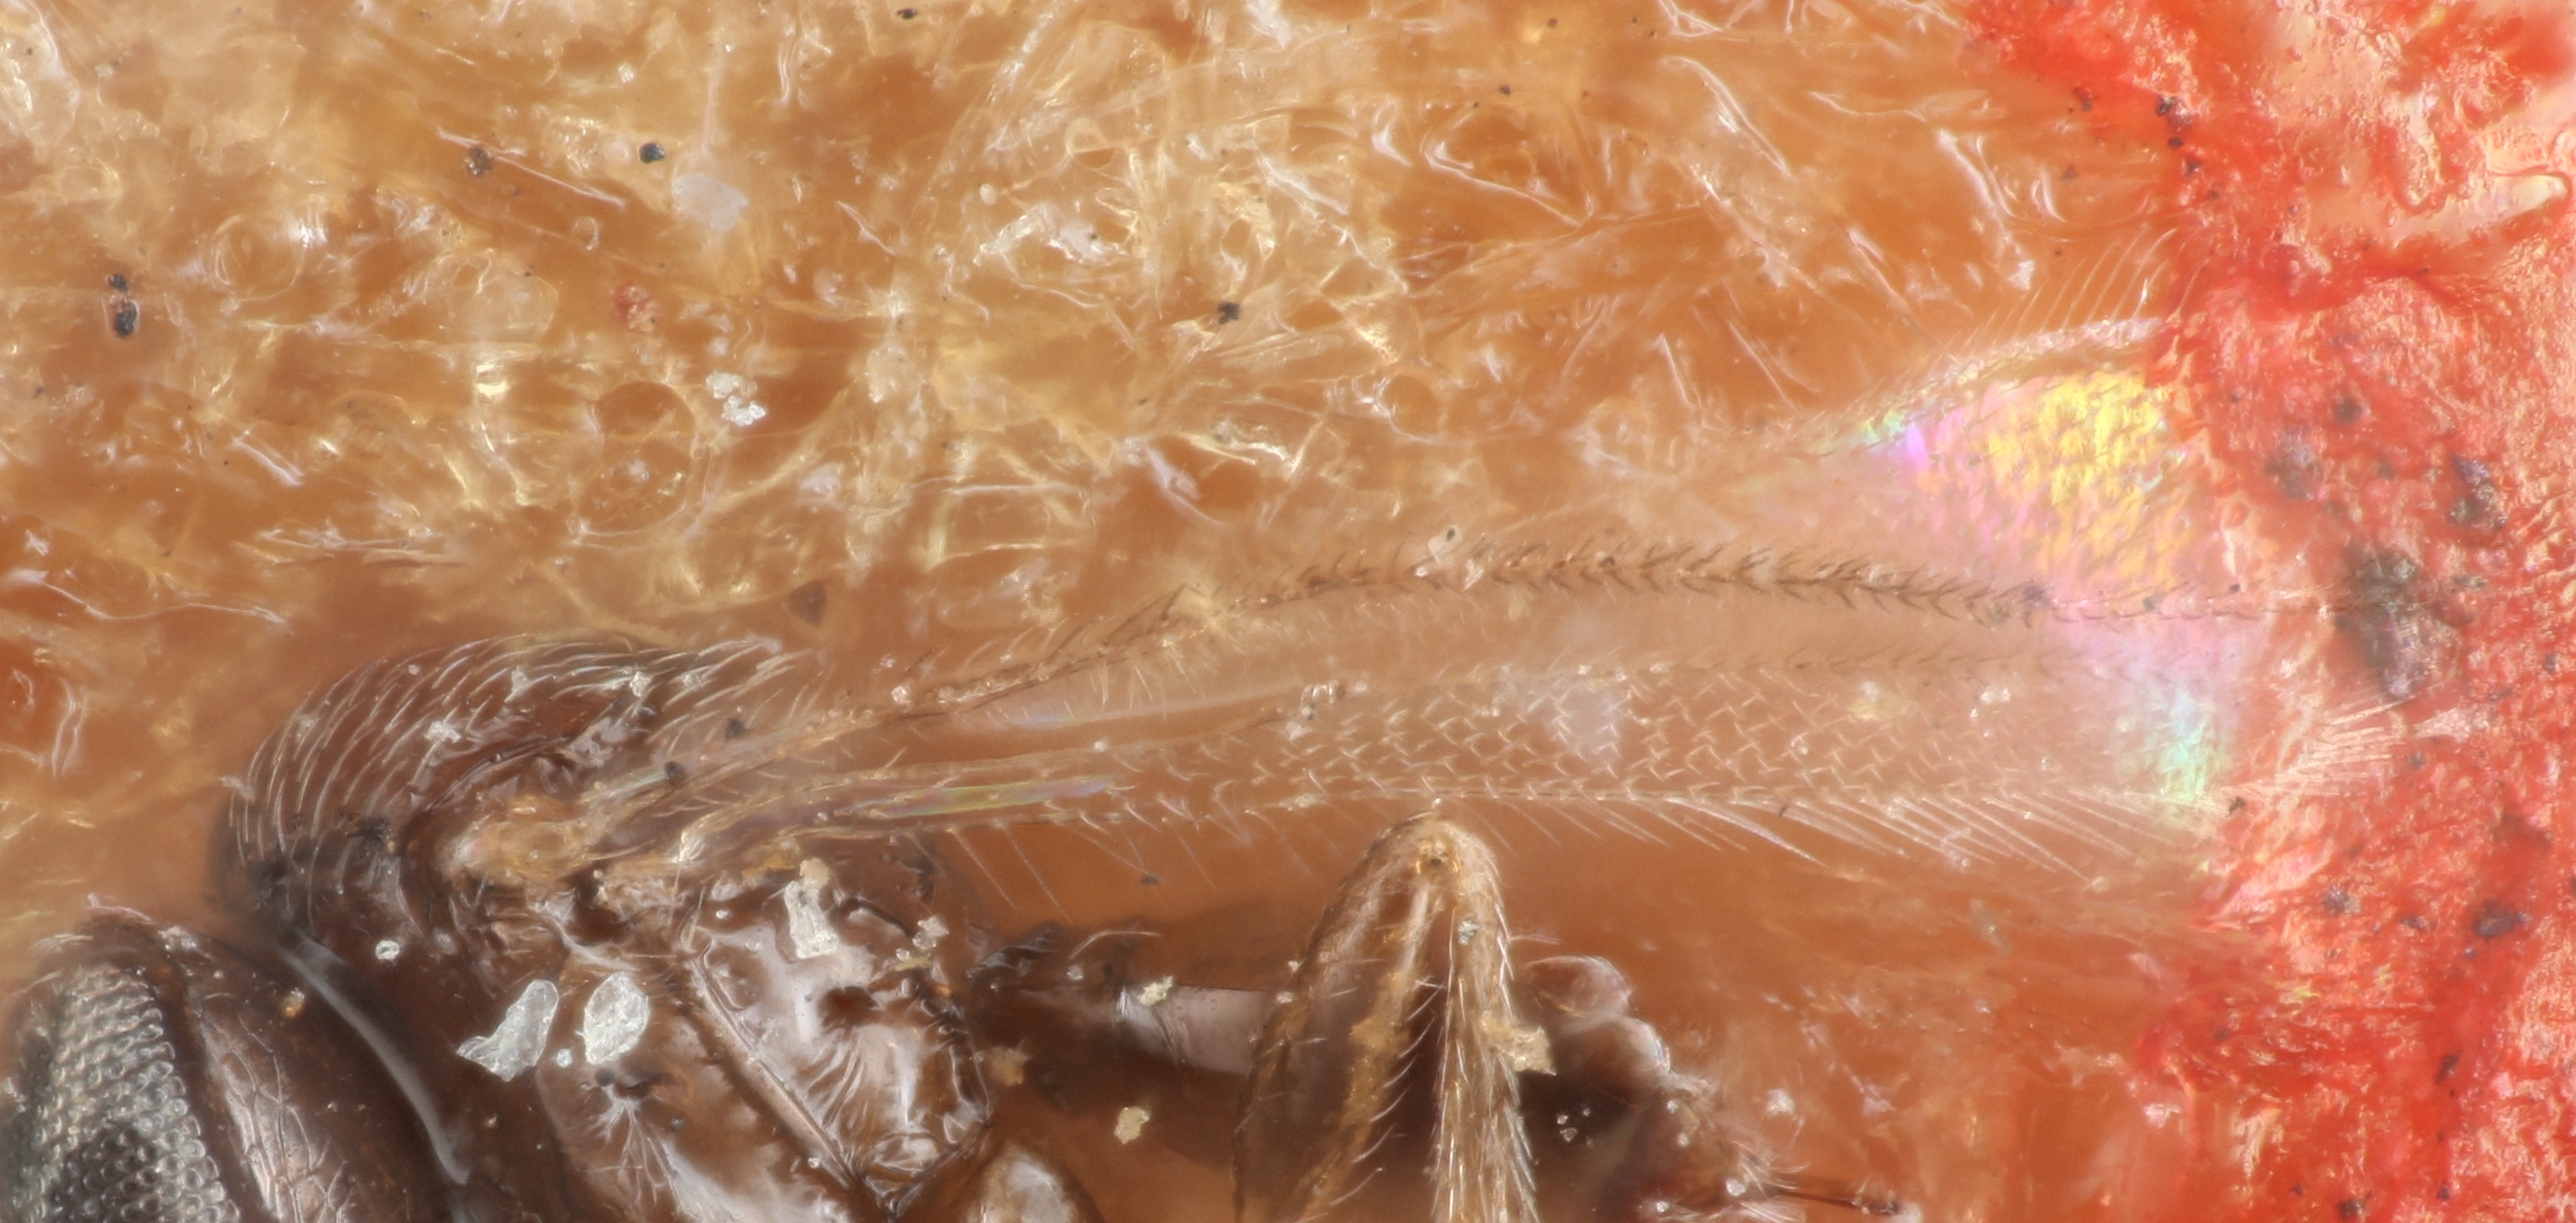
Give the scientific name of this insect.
Telenomus noctuae
